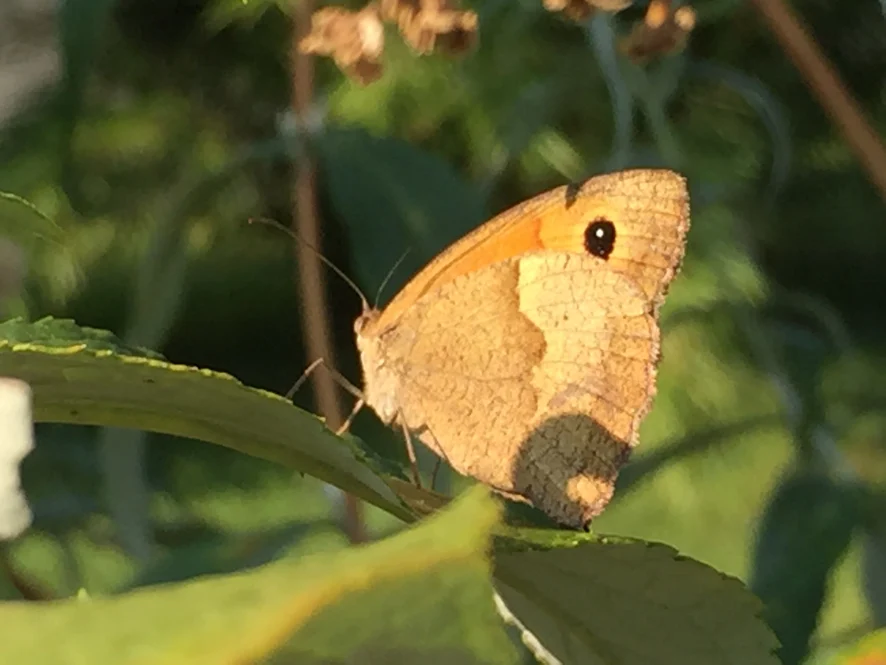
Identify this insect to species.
Maniola jurtina
